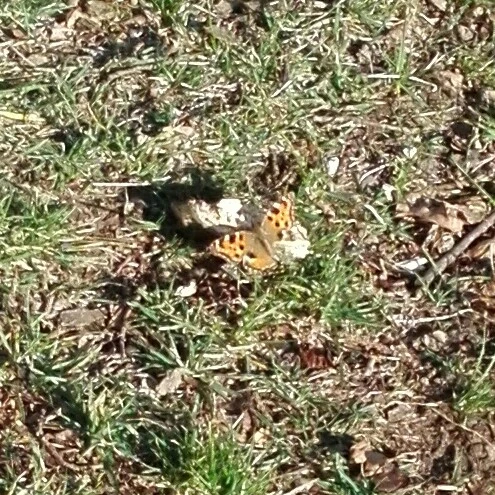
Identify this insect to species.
Nymphalis polychloros
